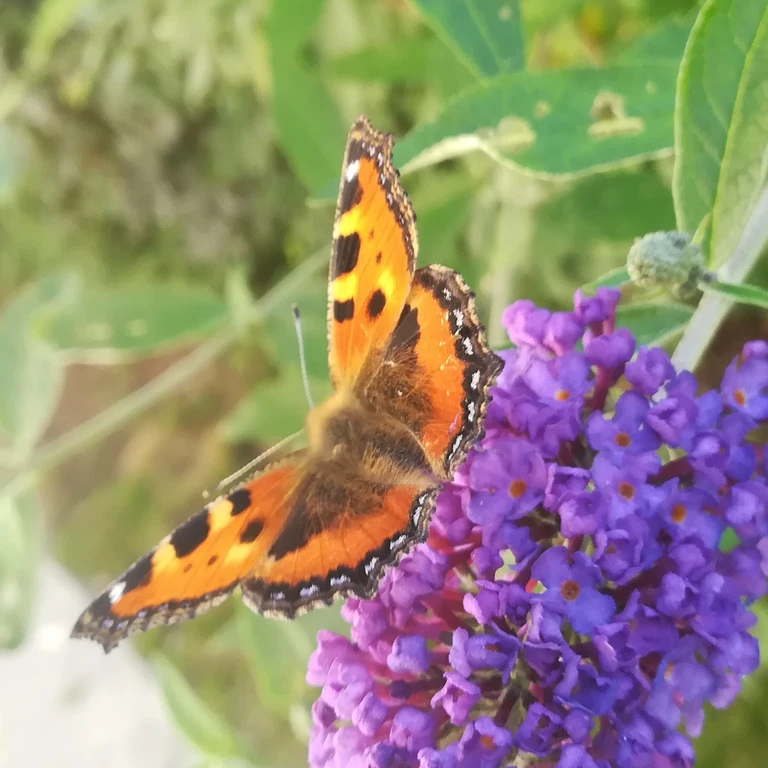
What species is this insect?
Aglais urticae
